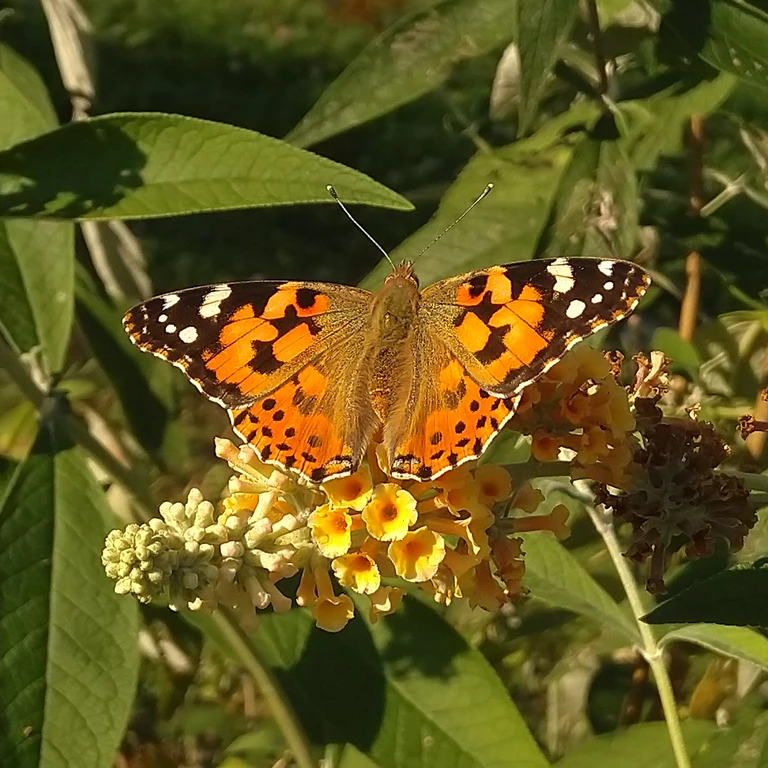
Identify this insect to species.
Vanessa cardui
